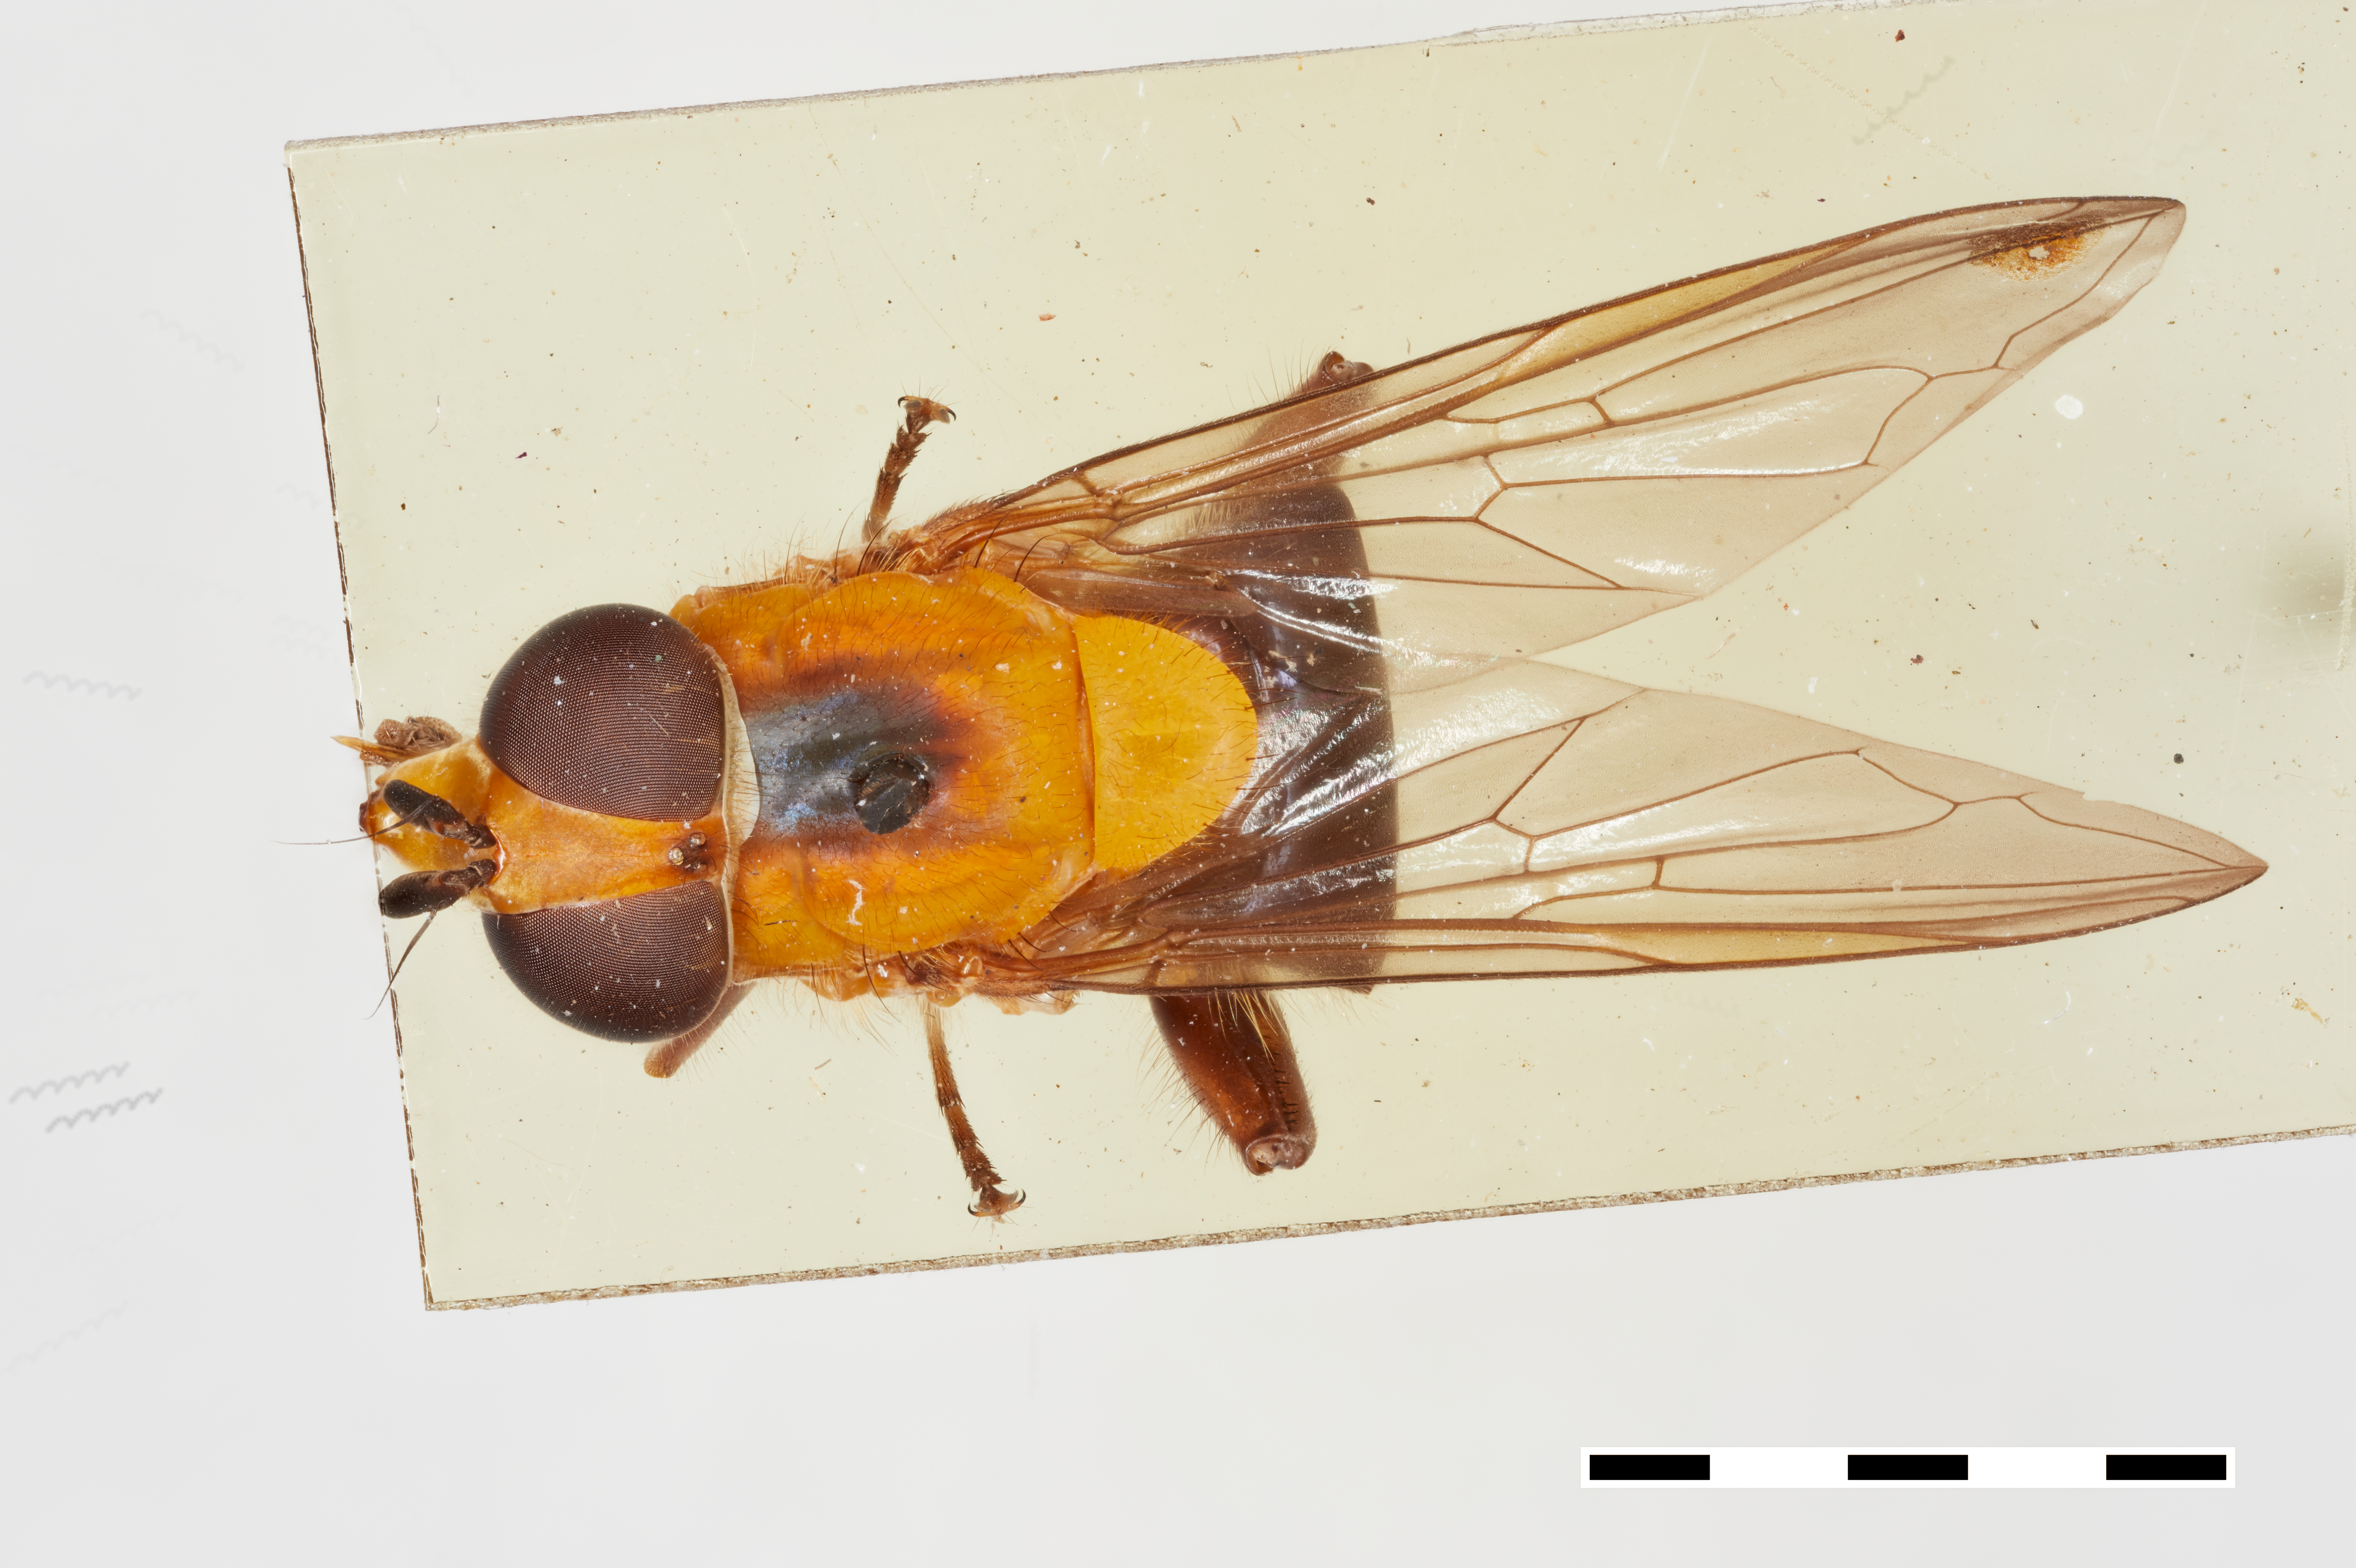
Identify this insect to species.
Chilosia bicolor
